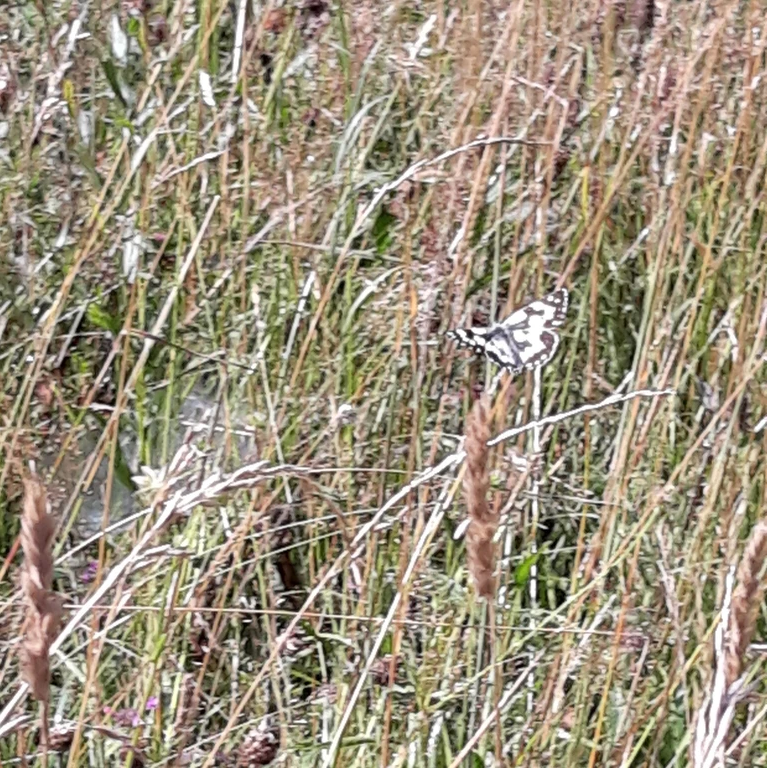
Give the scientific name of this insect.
Melanargia galathea
